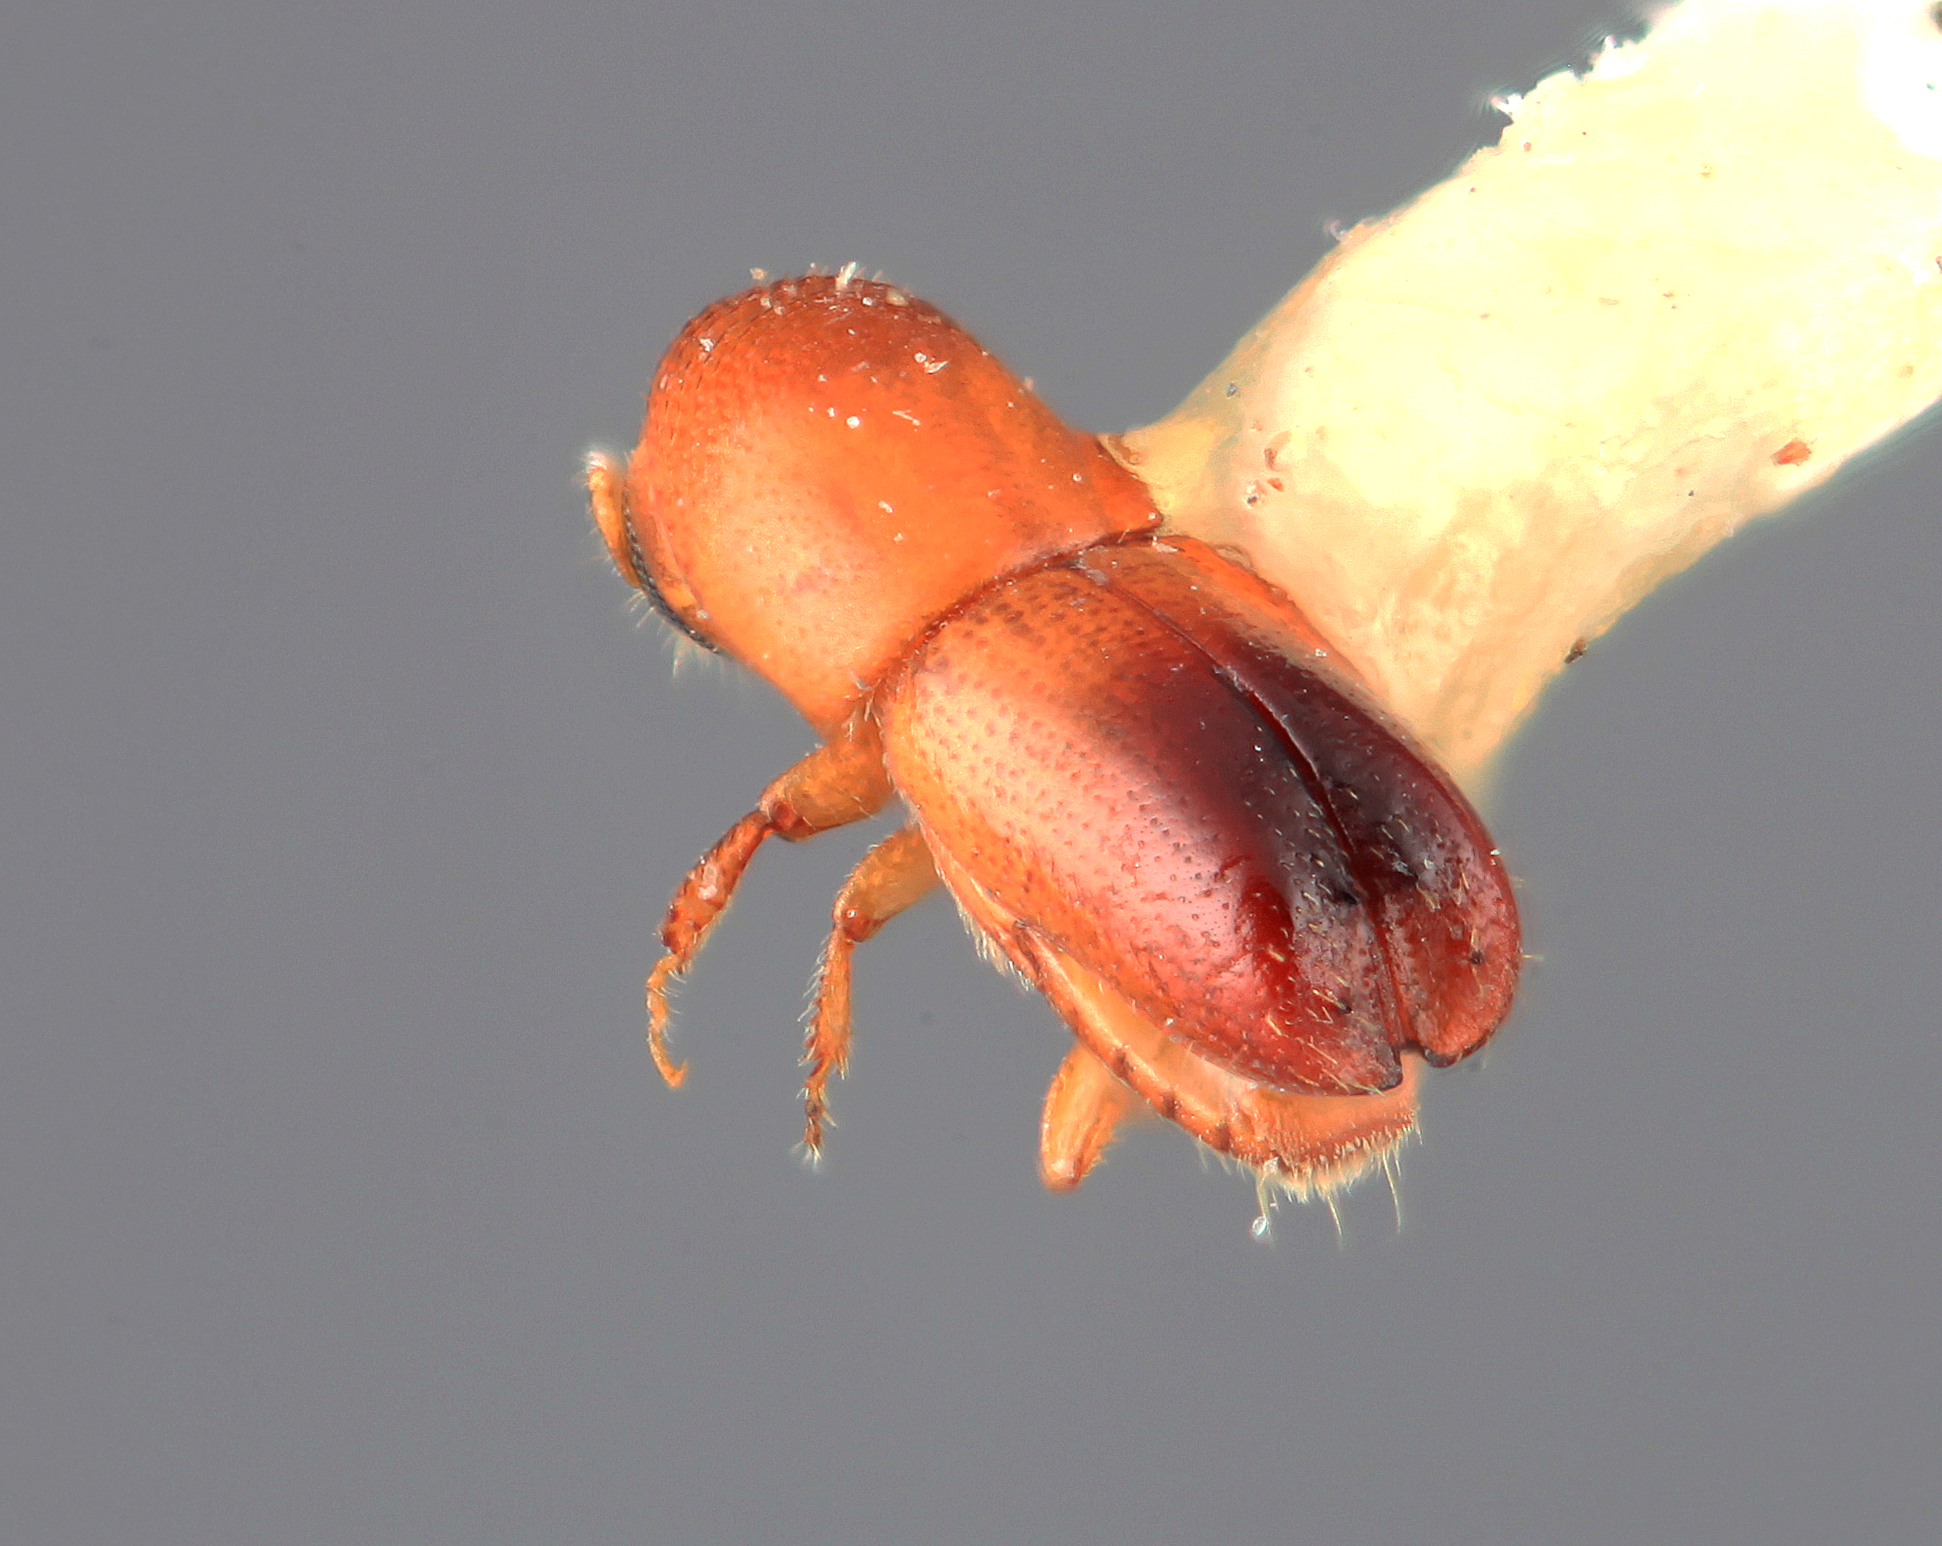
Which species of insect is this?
Monarthrum morsum
